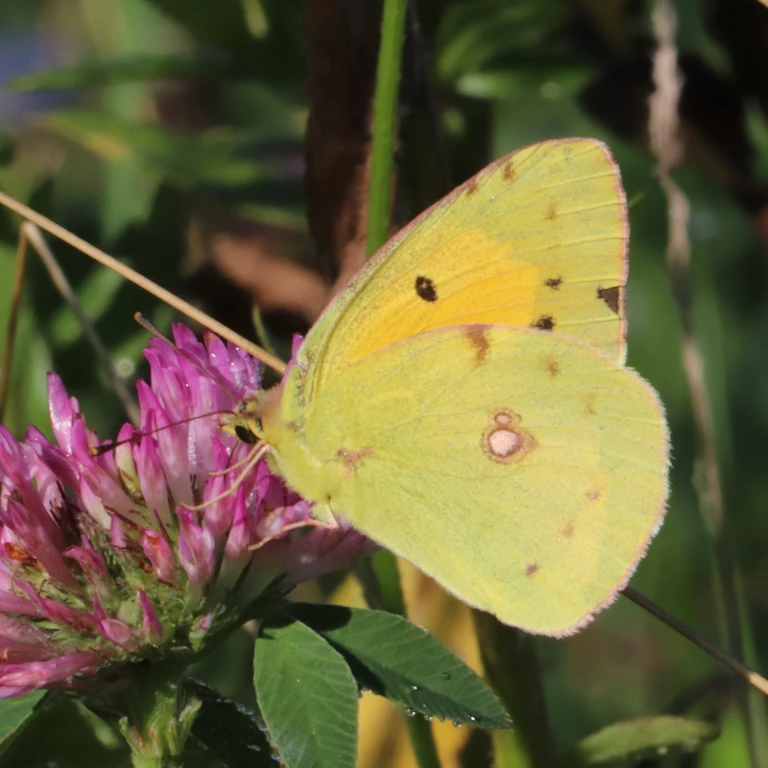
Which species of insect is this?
Colias croceus
